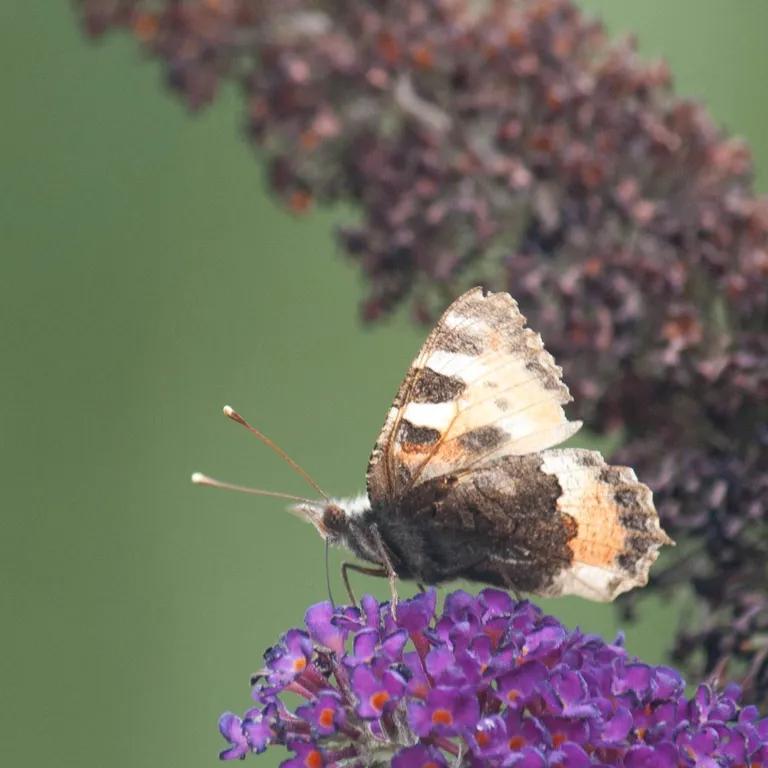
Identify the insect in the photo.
Aglais urticae
